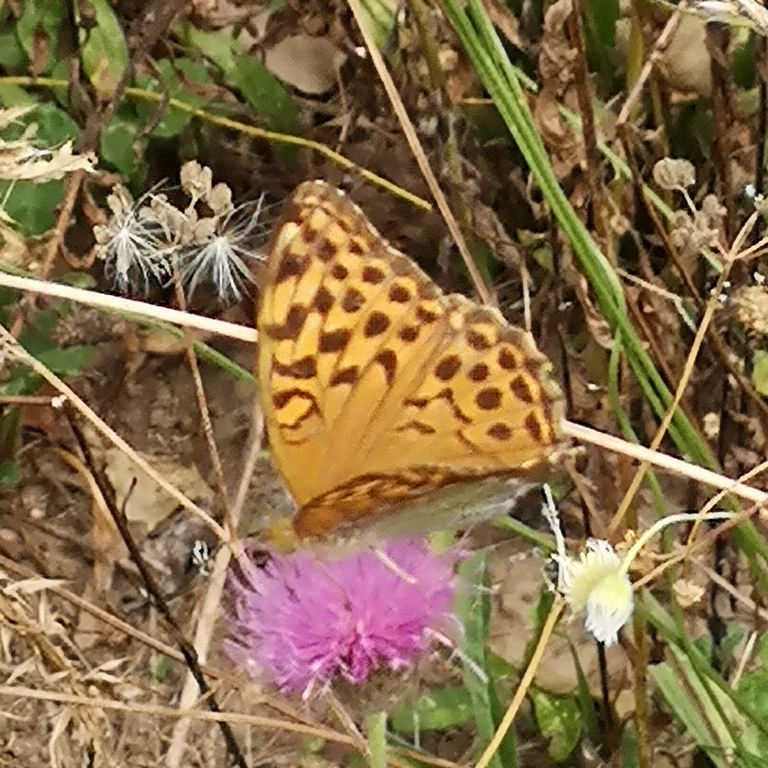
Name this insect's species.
Argynnis paphia
